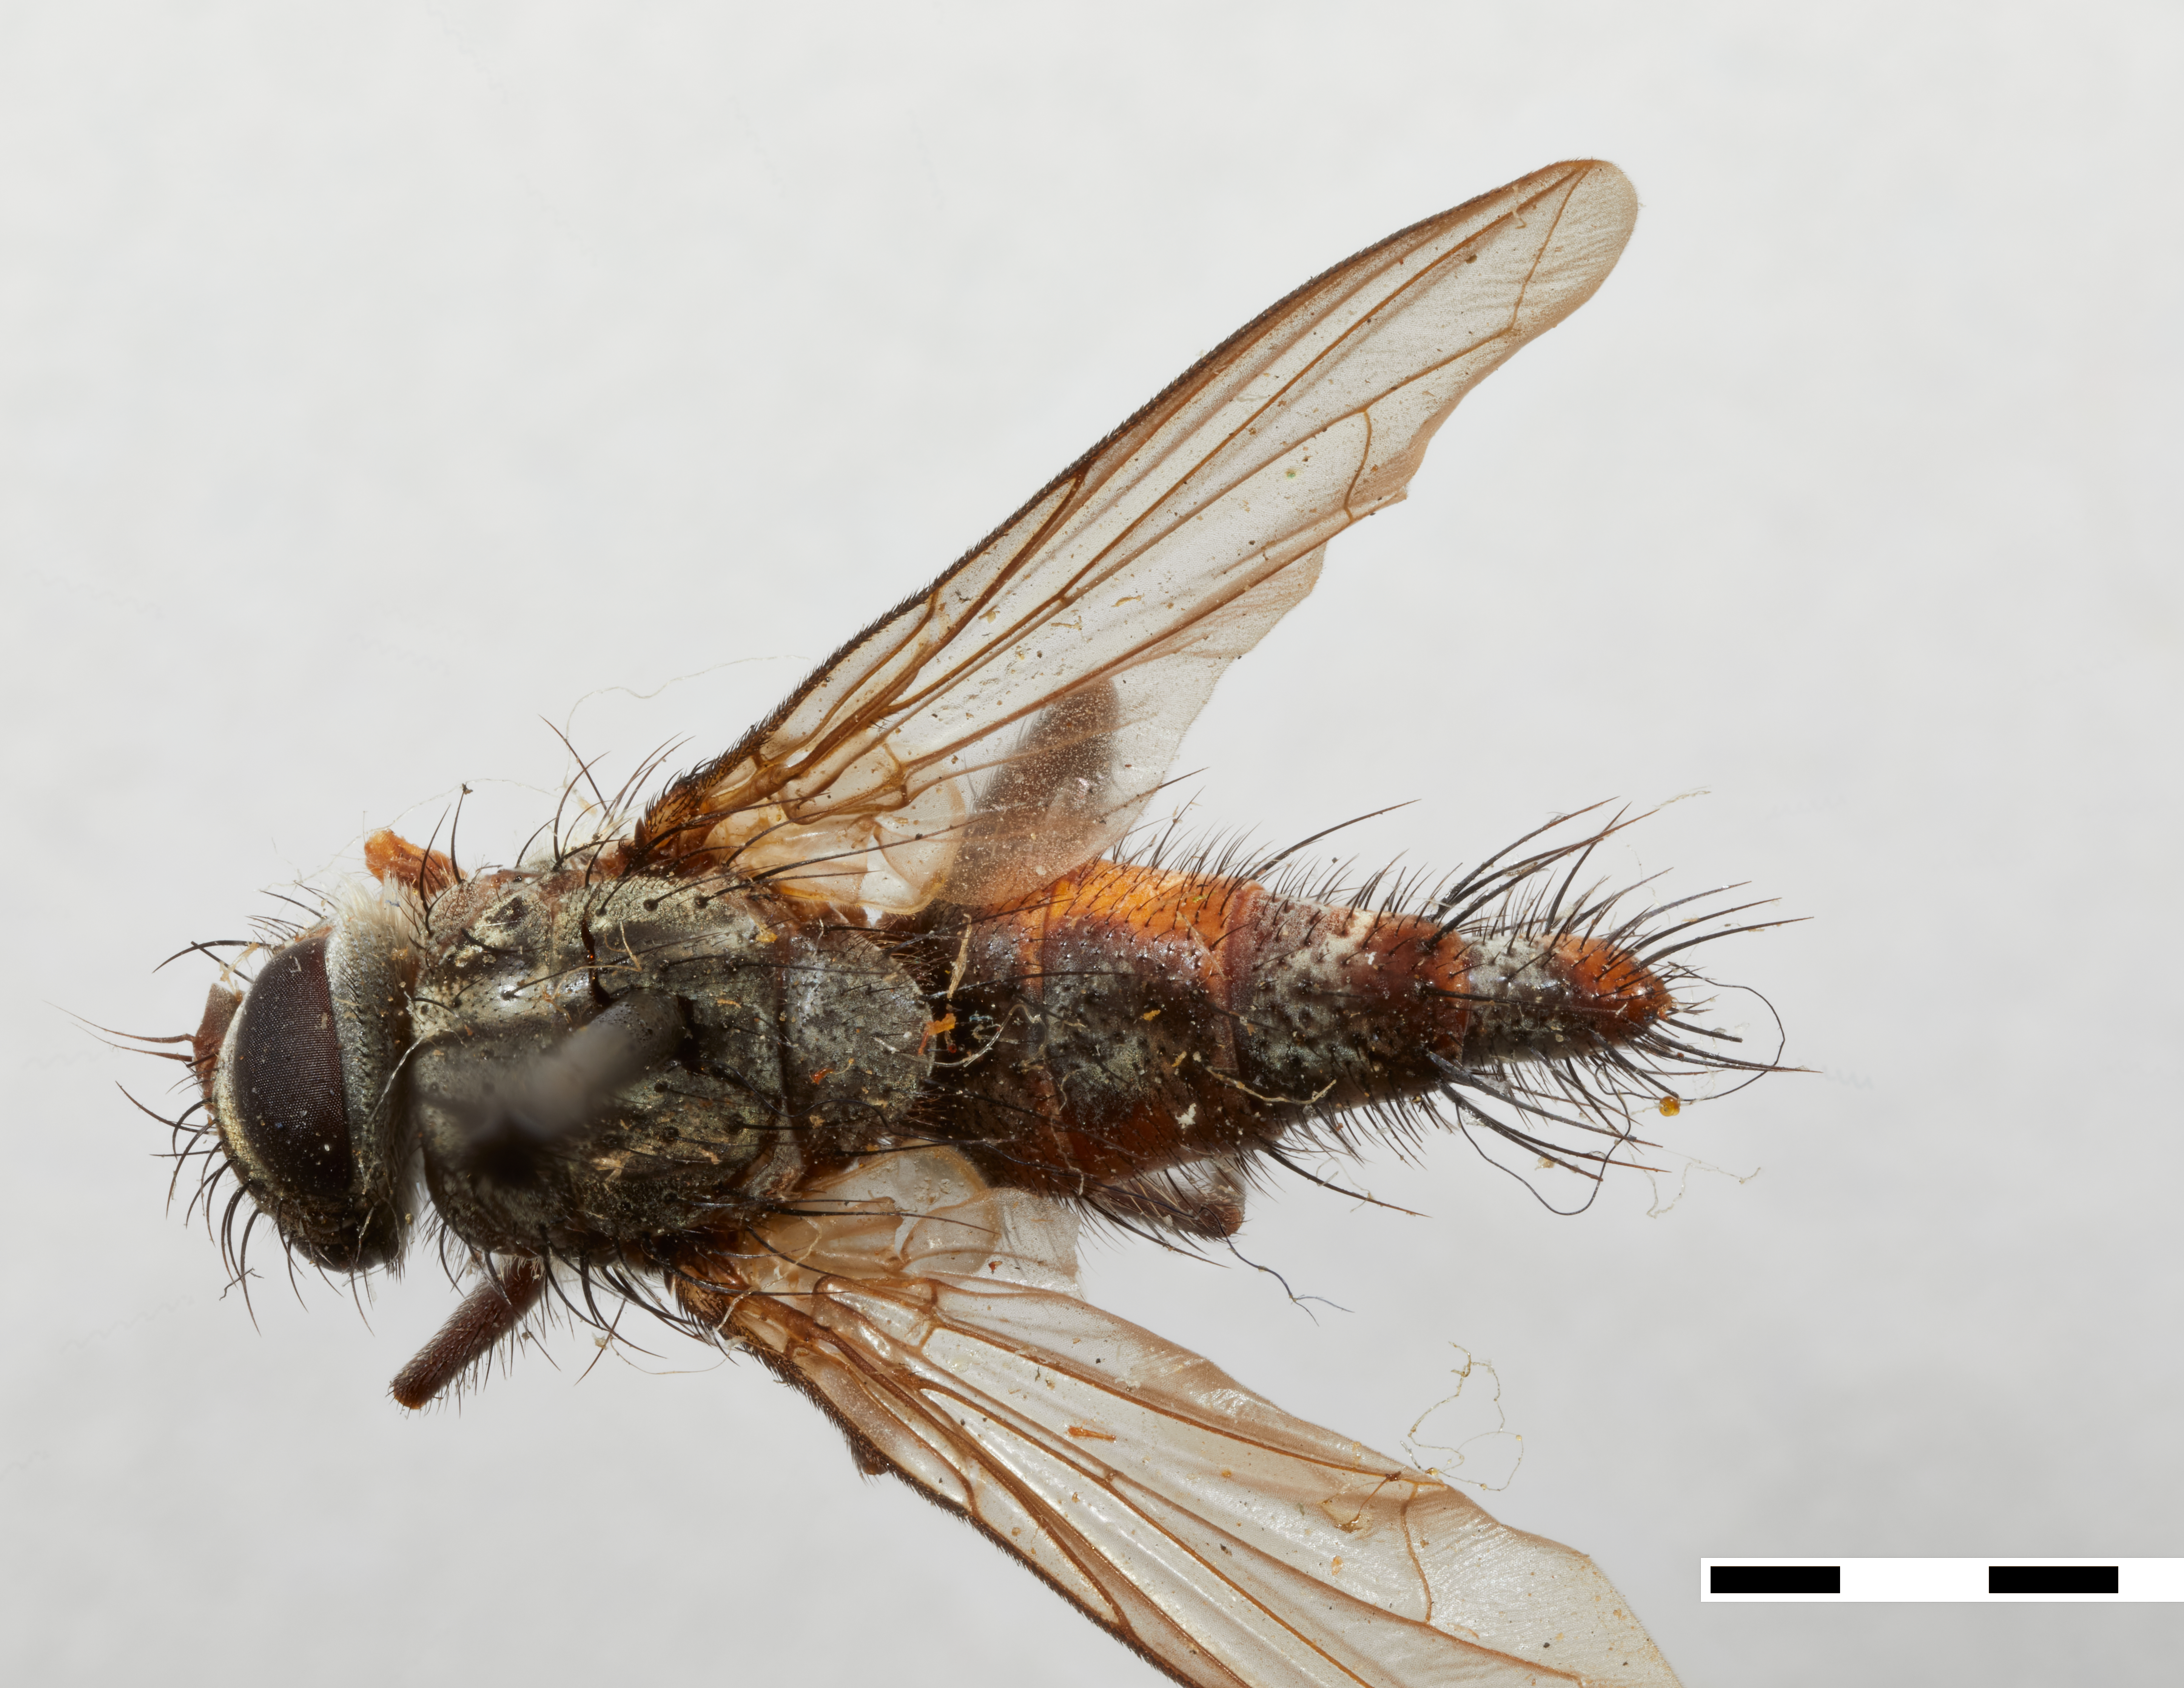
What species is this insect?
Binghamimyia reclinata
